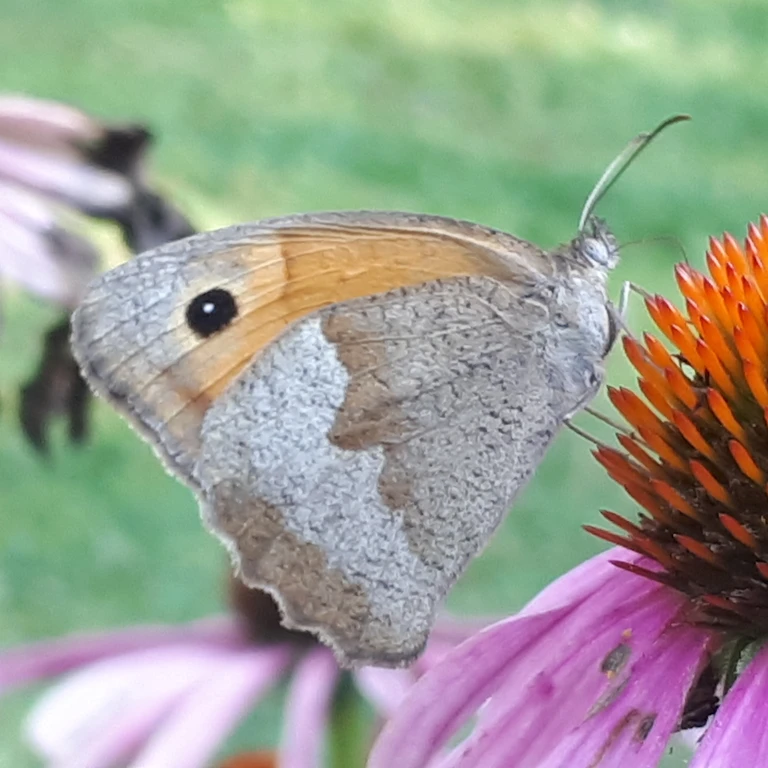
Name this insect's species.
Maniola jurtina
